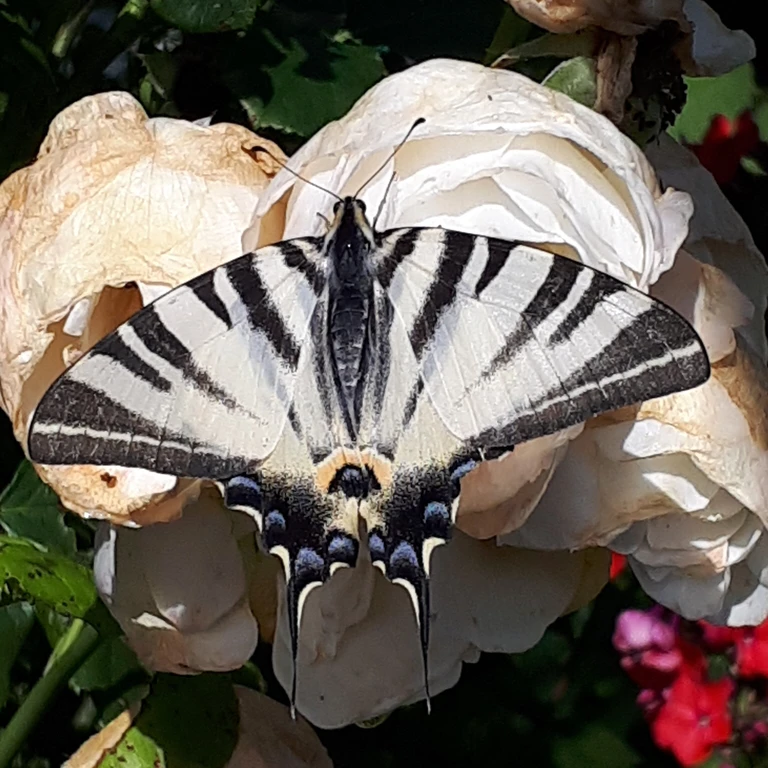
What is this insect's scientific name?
Iphiclides podalirius
